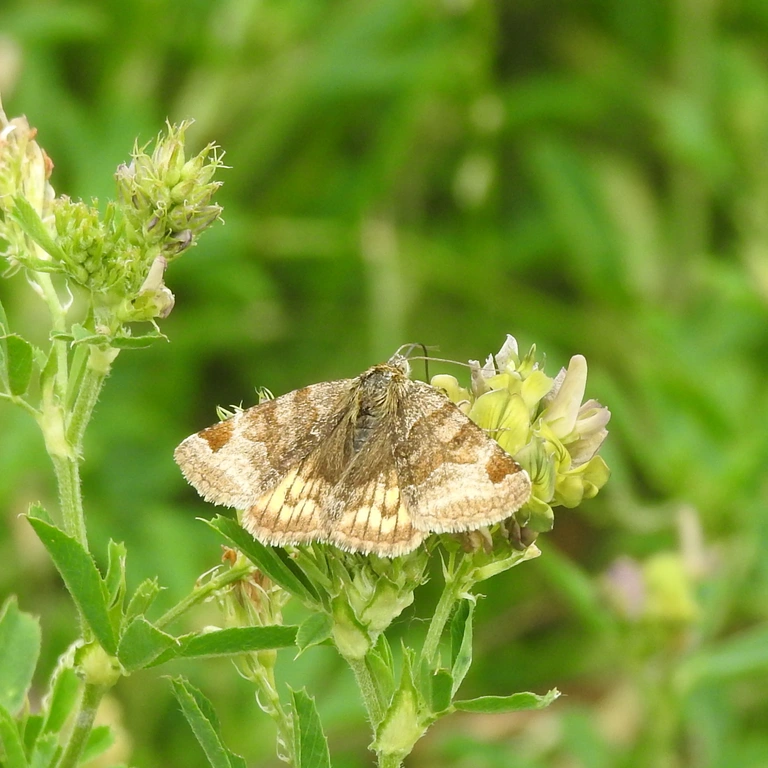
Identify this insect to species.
Euclidia glyphica
